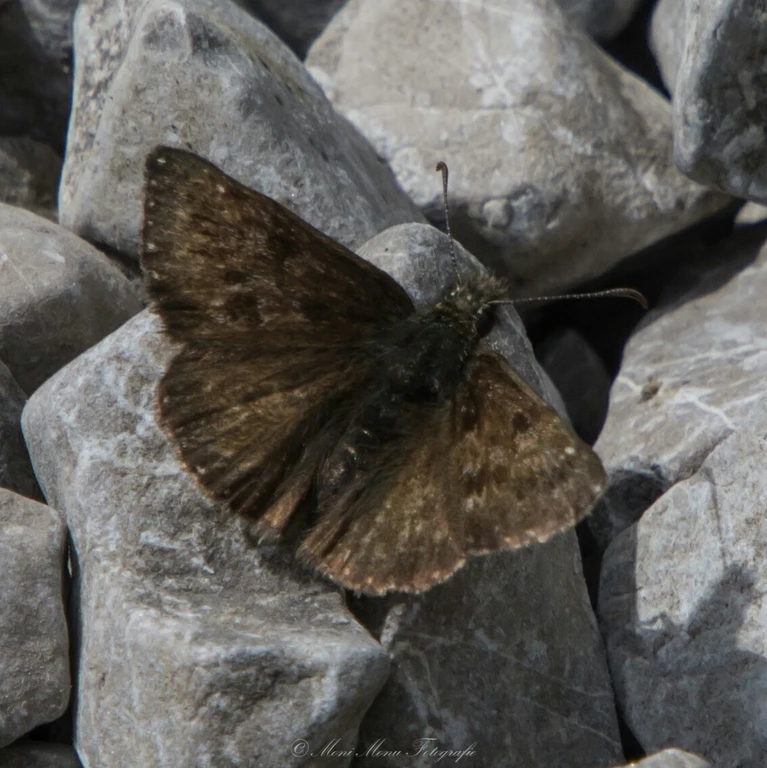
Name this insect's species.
Erynnis tages
